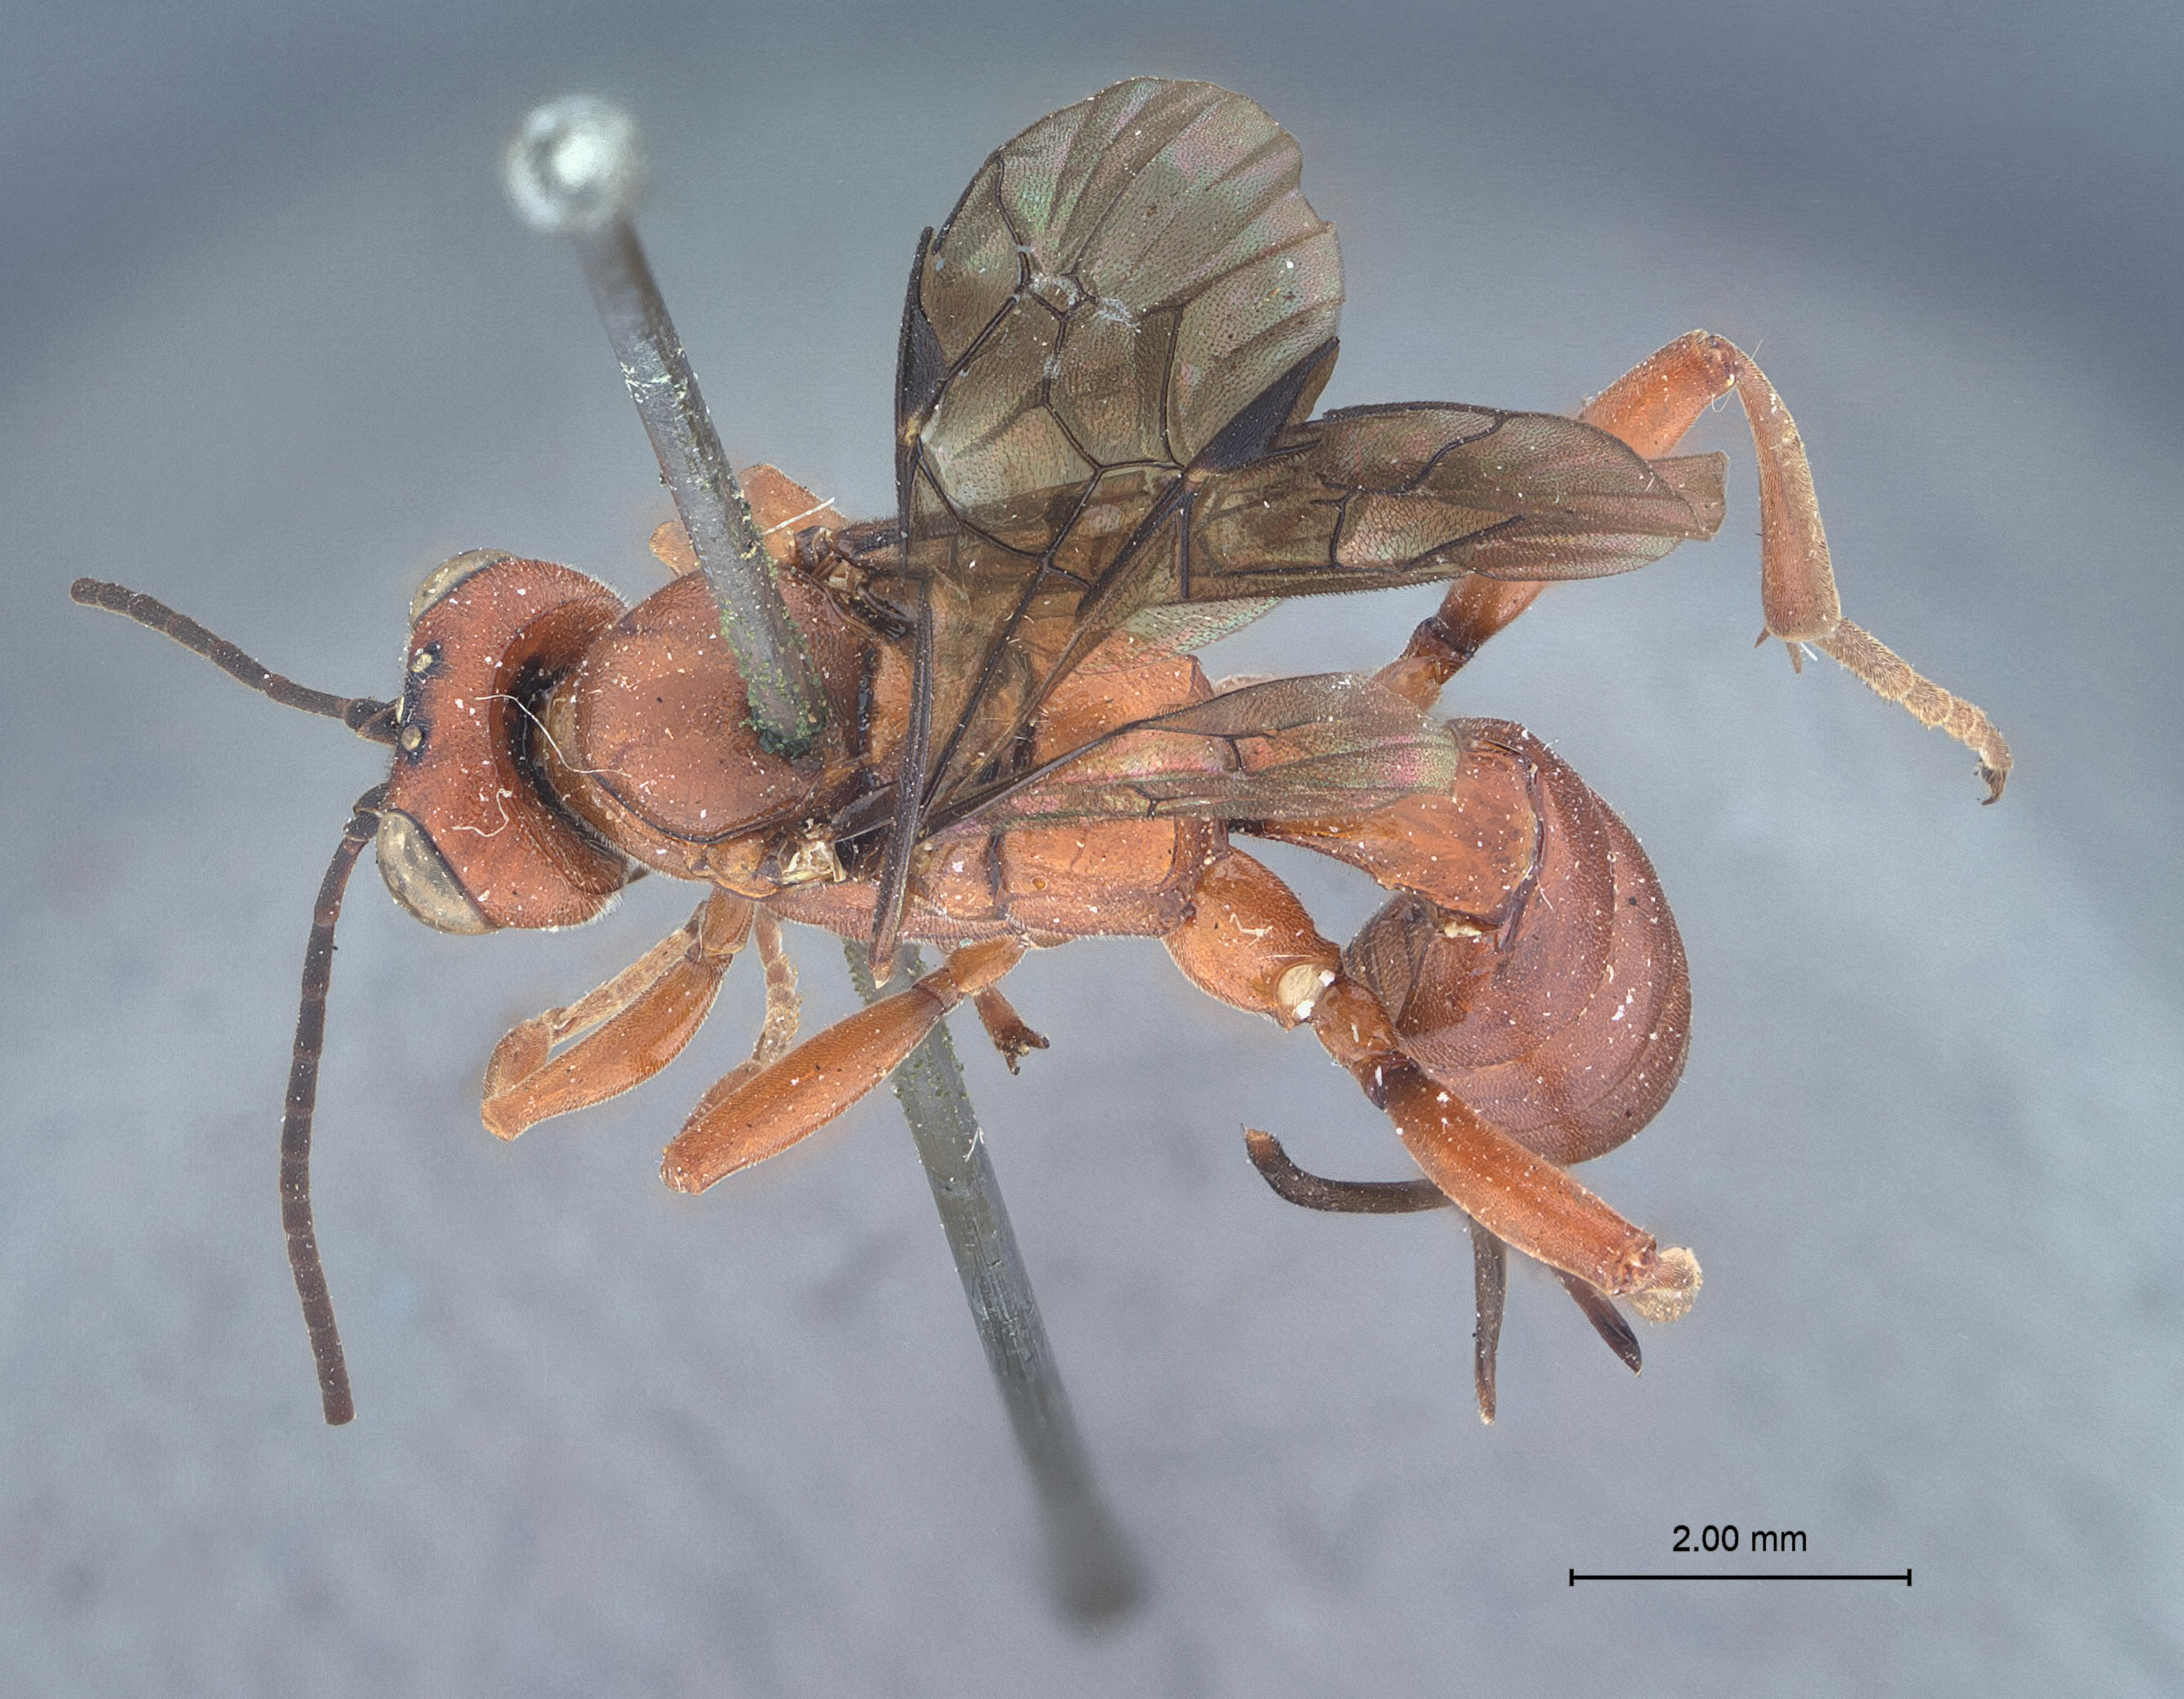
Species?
Xylophrurus atroruber
